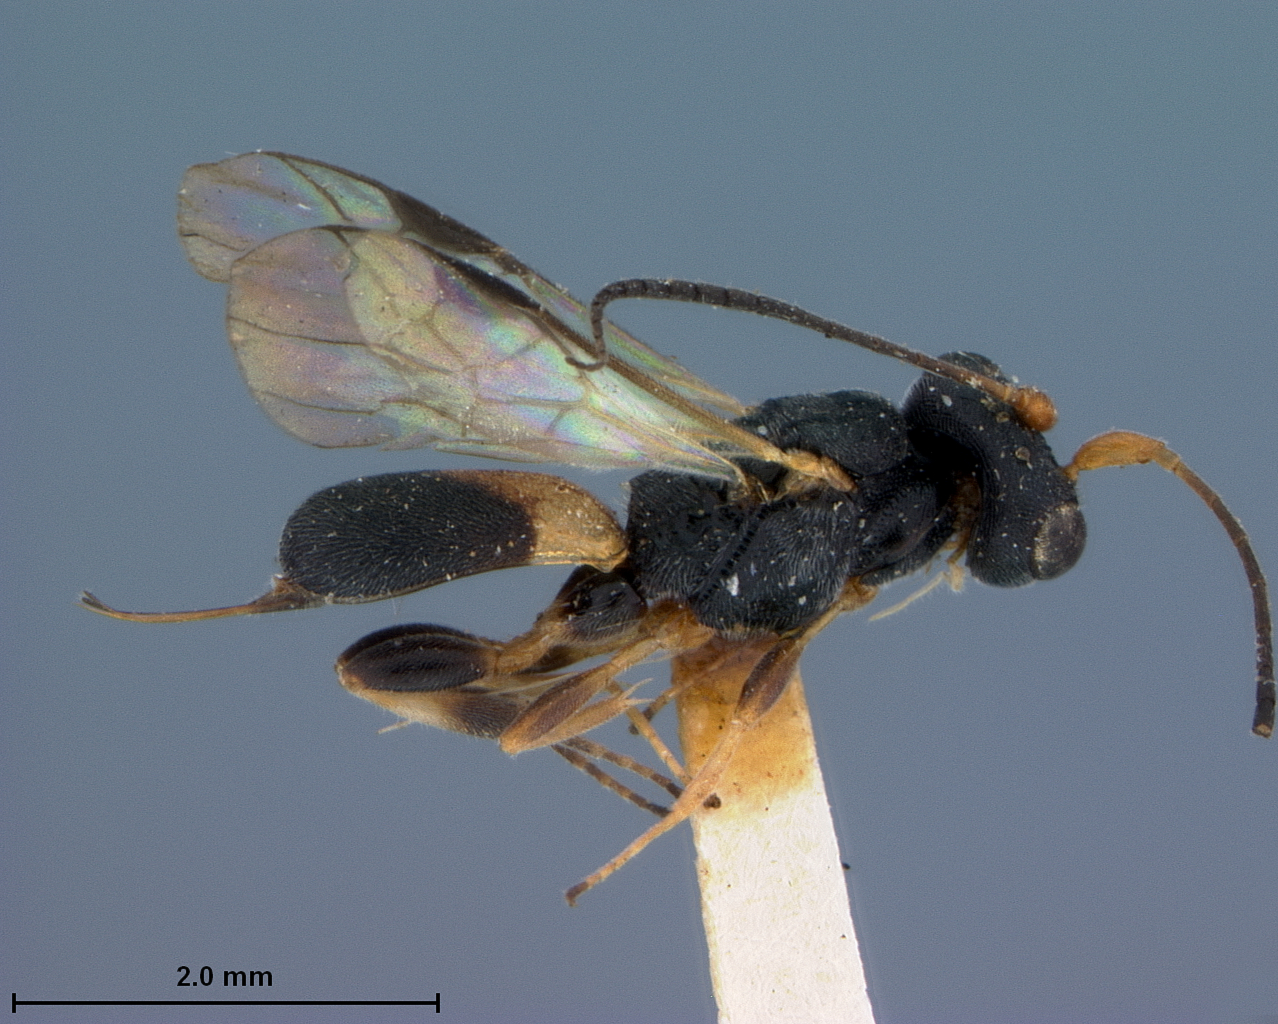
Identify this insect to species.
Ascogaster modestus
